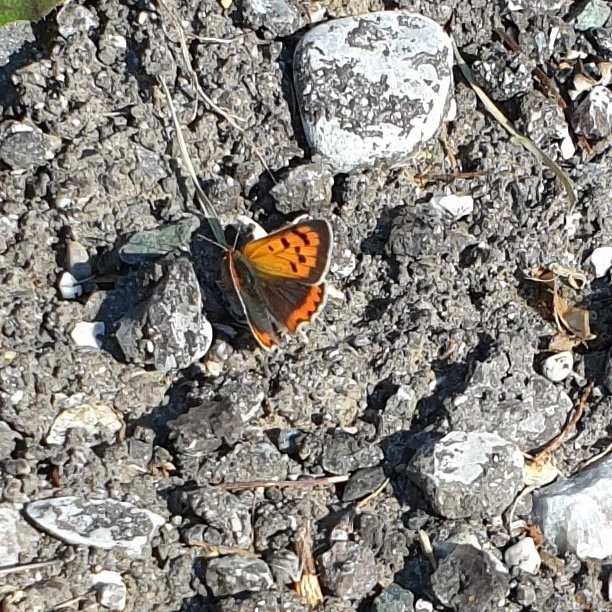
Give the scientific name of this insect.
Lycaena phlaeas
